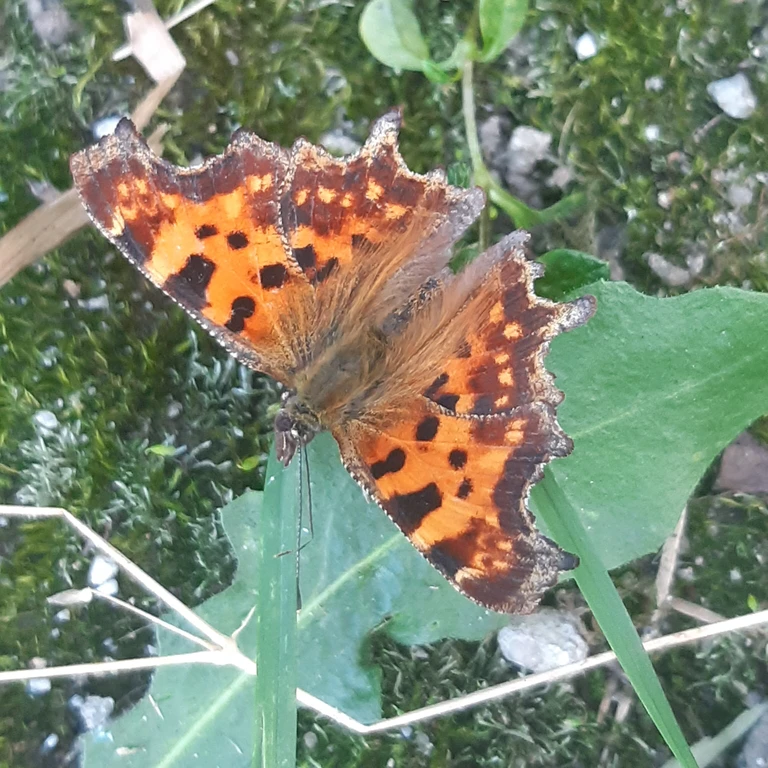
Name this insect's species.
Polygonia c-album
